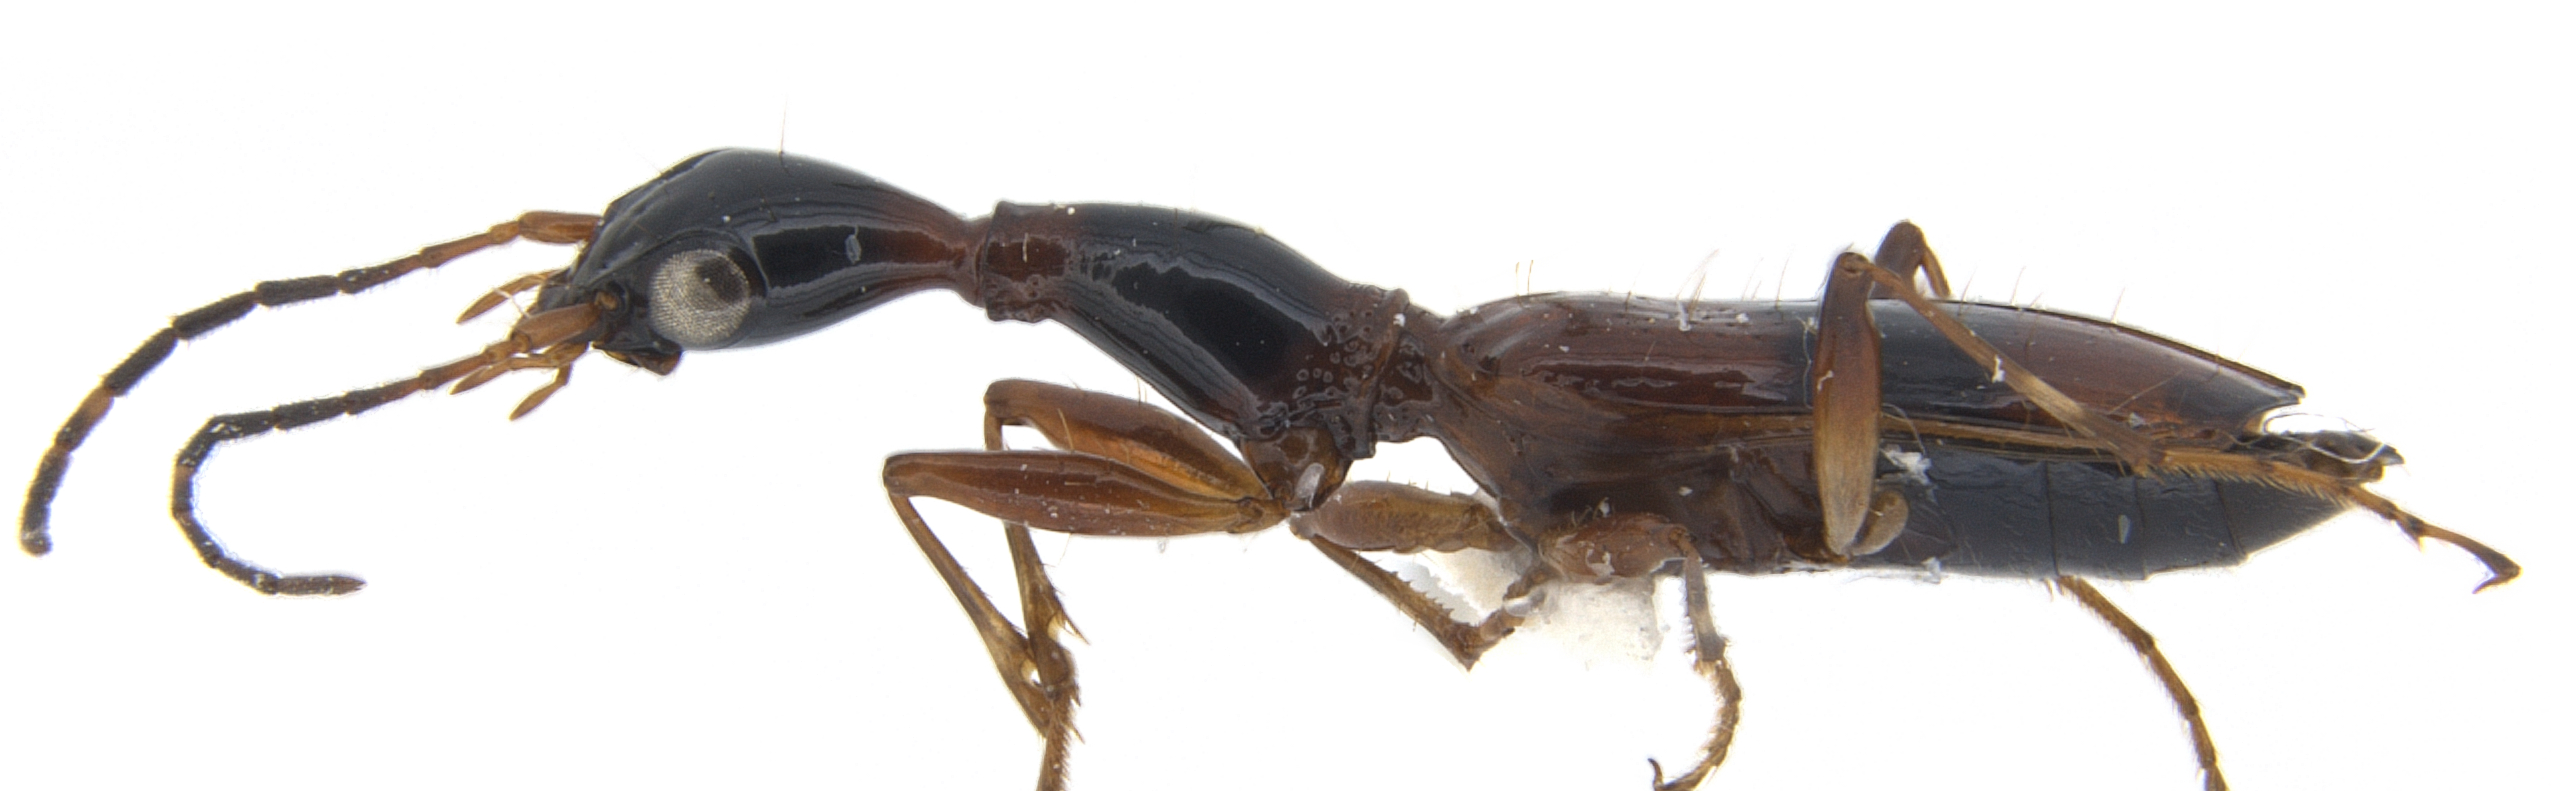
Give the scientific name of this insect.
Colliuris ludoviciana
